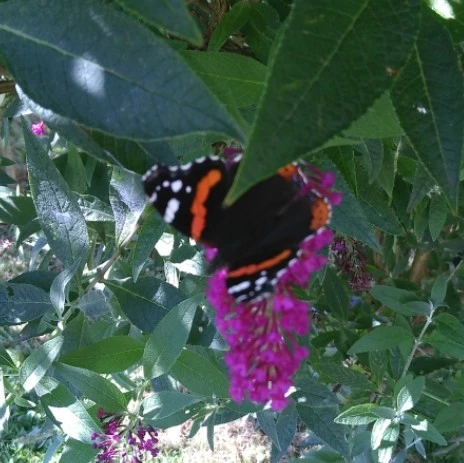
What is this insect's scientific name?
Vanessa atalanta
